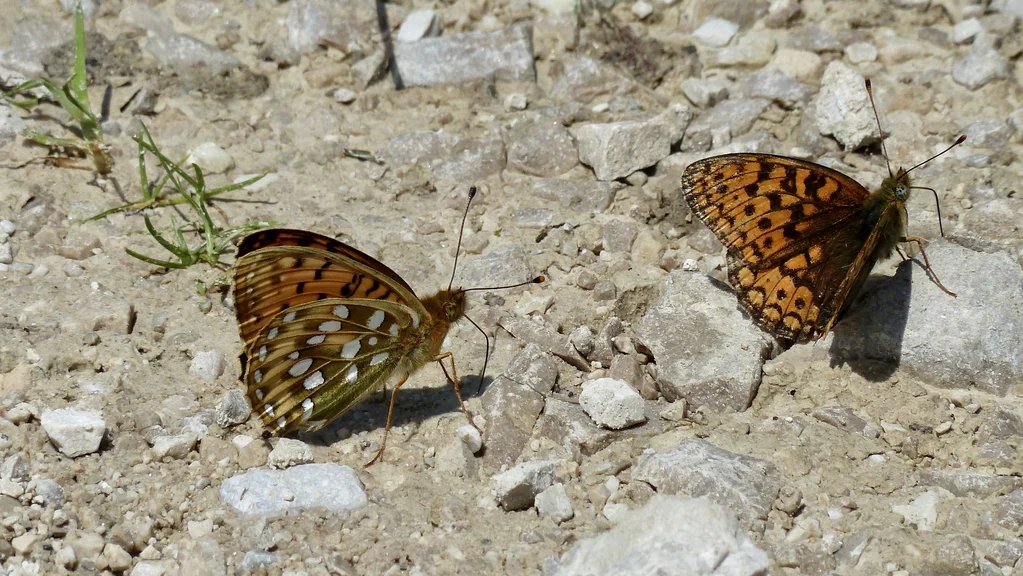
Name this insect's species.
Speyeria aglaja
